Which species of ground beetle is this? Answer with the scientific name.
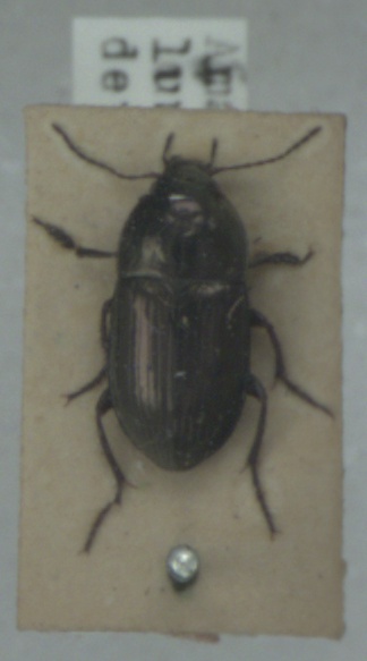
Amara lunicollis
